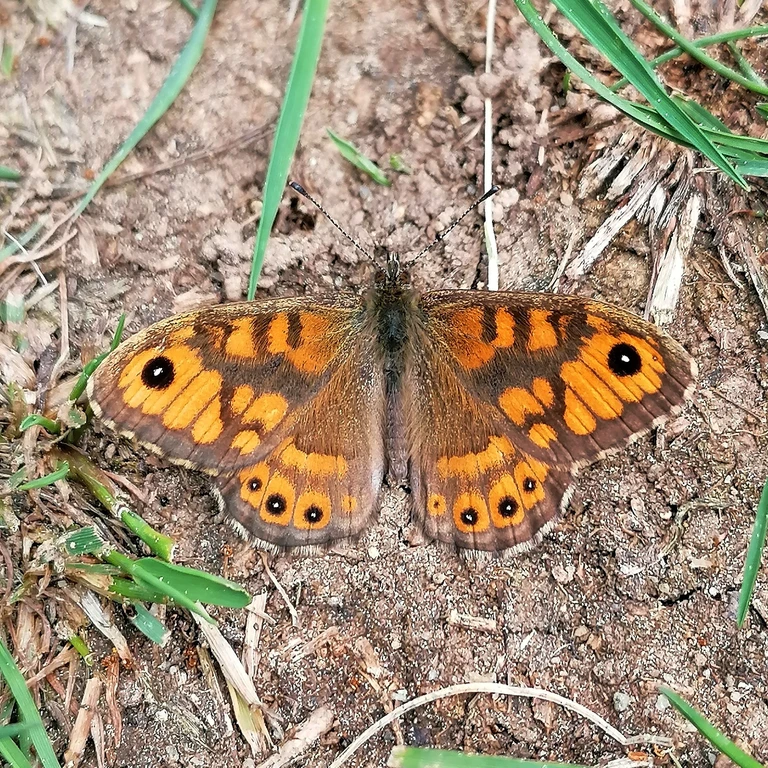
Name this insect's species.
Lasiommata megera (also Pararge megera)
